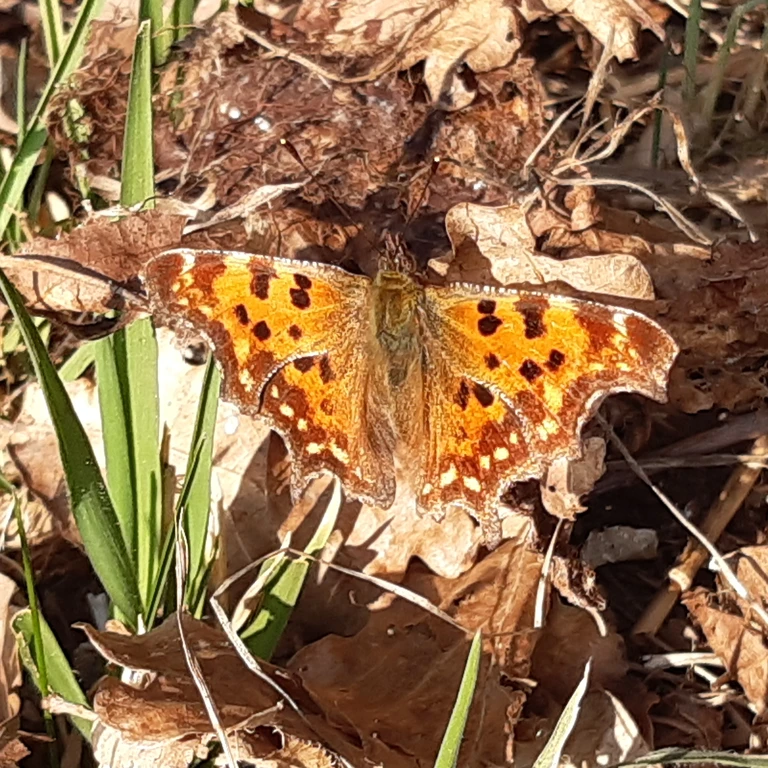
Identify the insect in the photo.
Polygonia c-album
